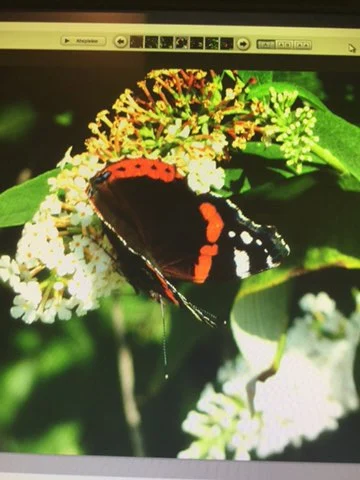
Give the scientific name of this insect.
Vanessa atalanta
